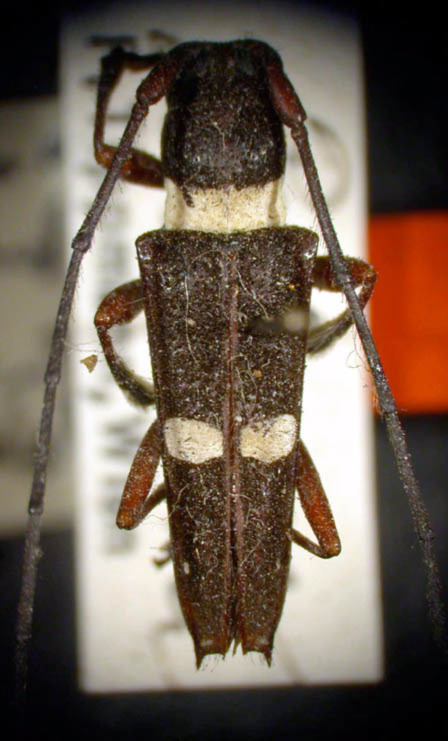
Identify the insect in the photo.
Glenea verduta
